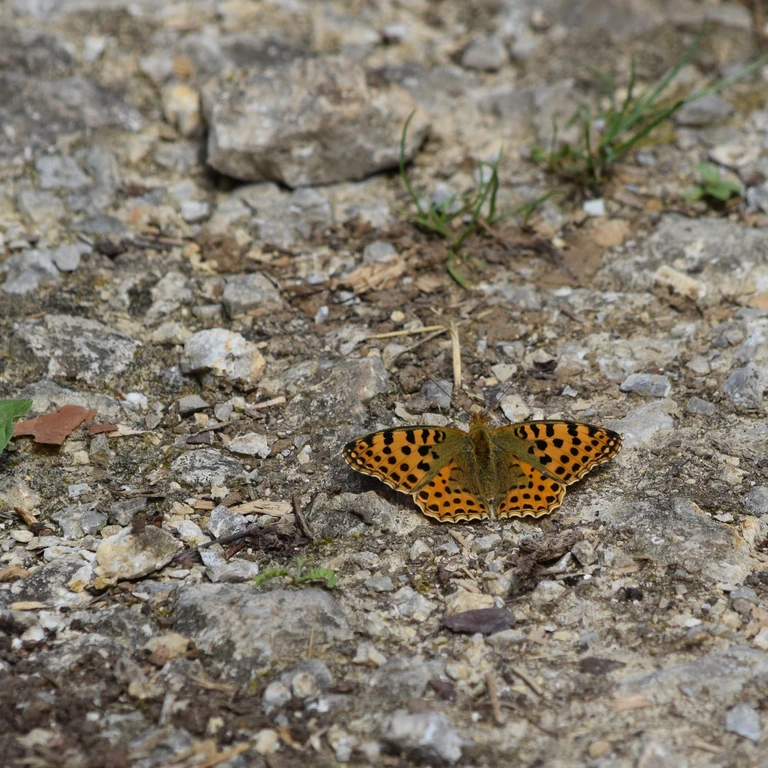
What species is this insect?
Issoria lathonia
